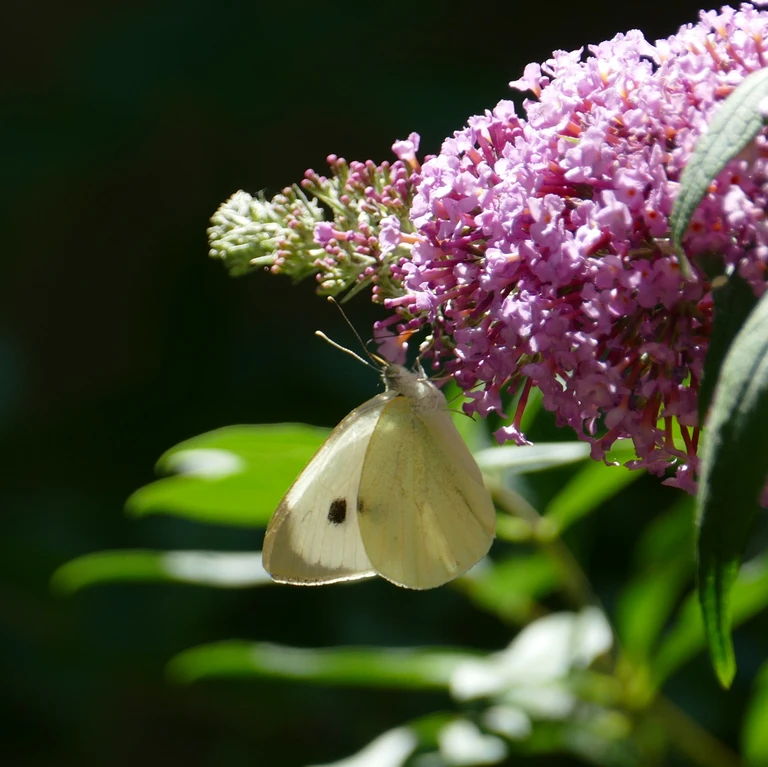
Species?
Pieris brassicae
